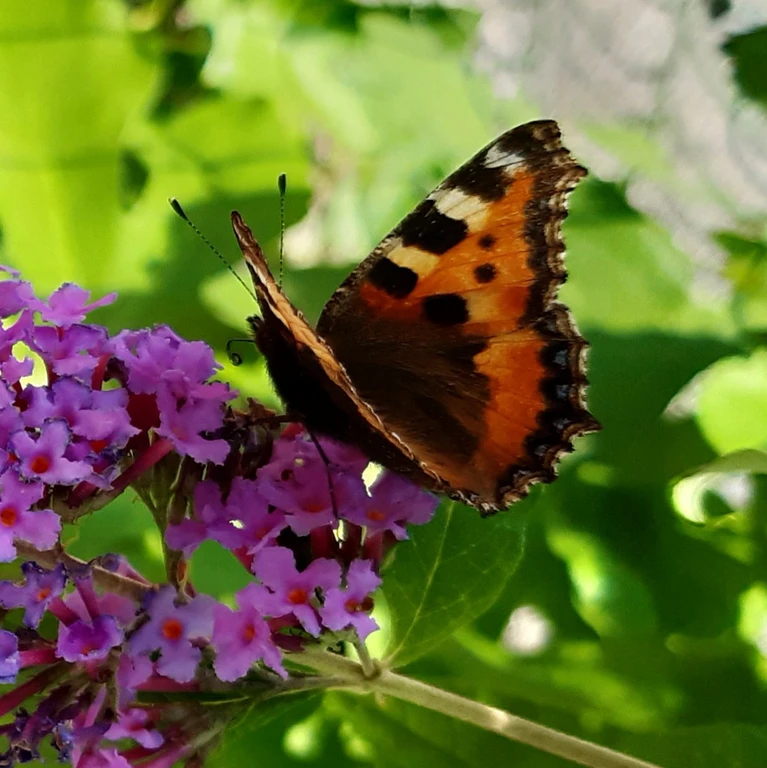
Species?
Aglais urticae
